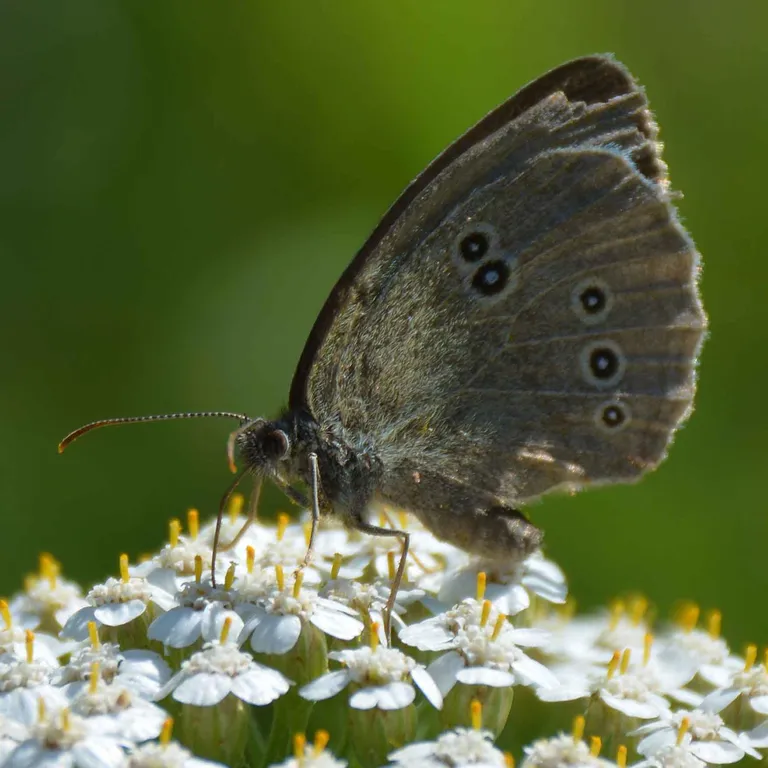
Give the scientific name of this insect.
Aphantopus hyperantus
